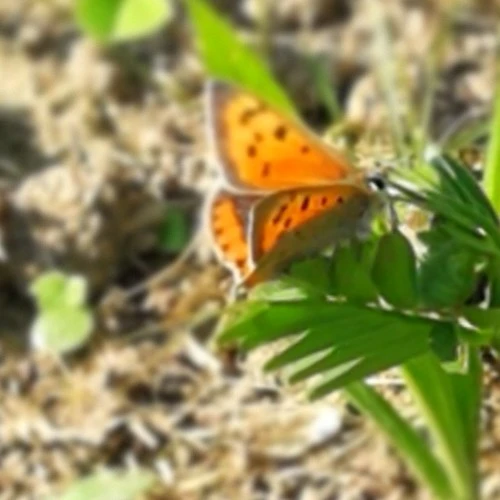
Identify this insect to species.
Lycaena phlaeas
